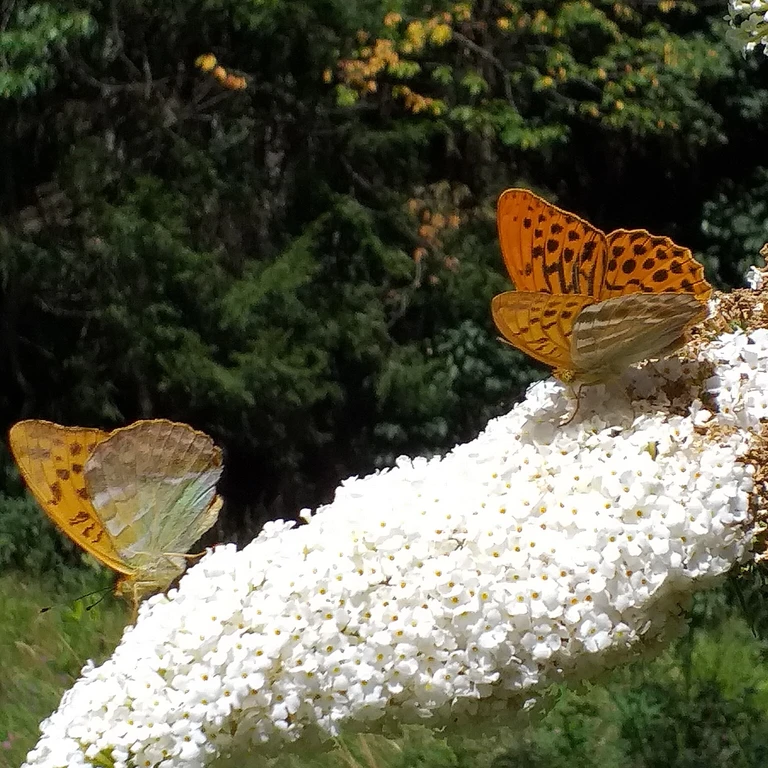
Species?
Argynnis paphia
